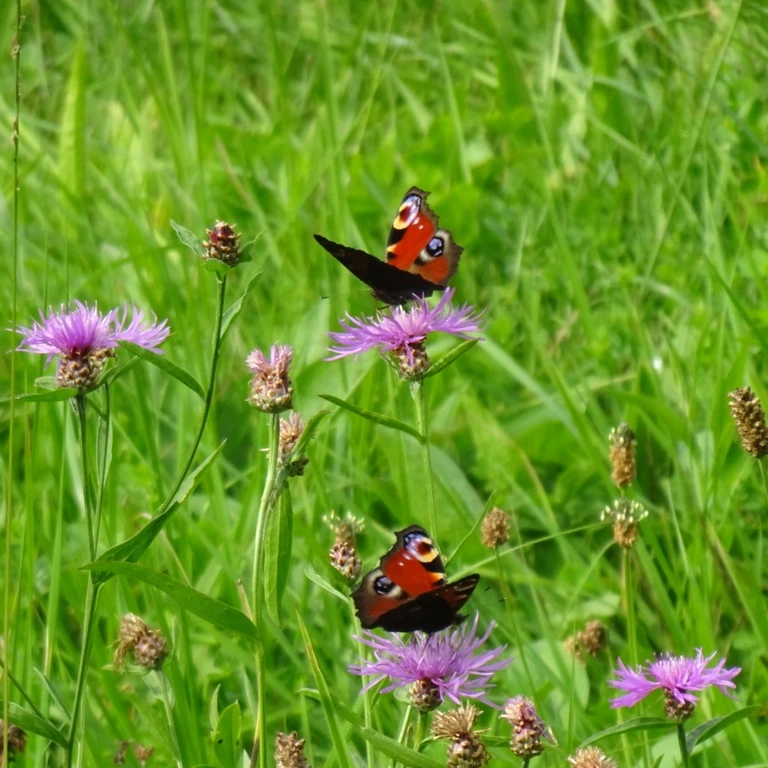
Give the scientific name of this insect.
Aglais io
